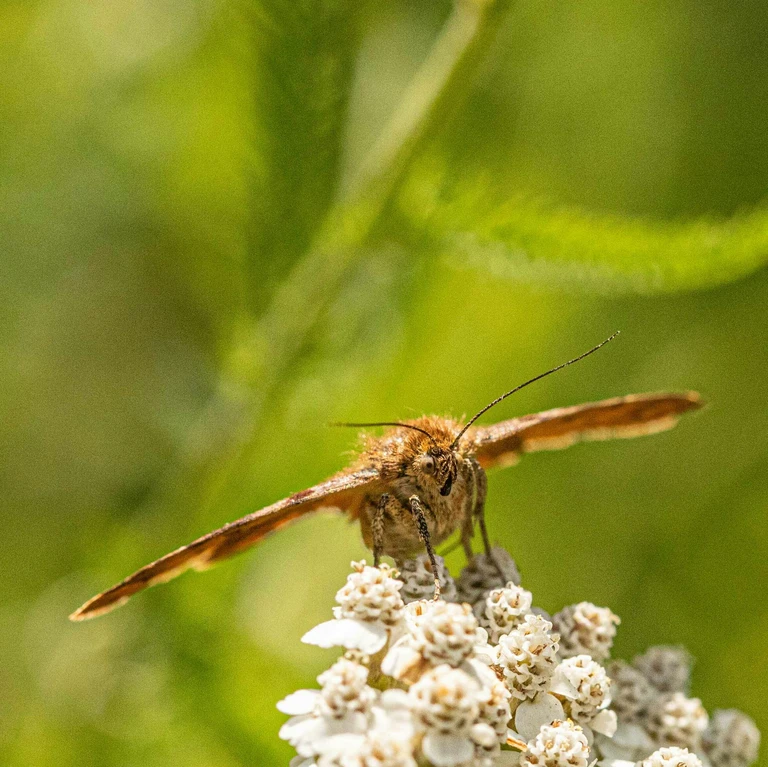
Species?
Euclidia glyphica
